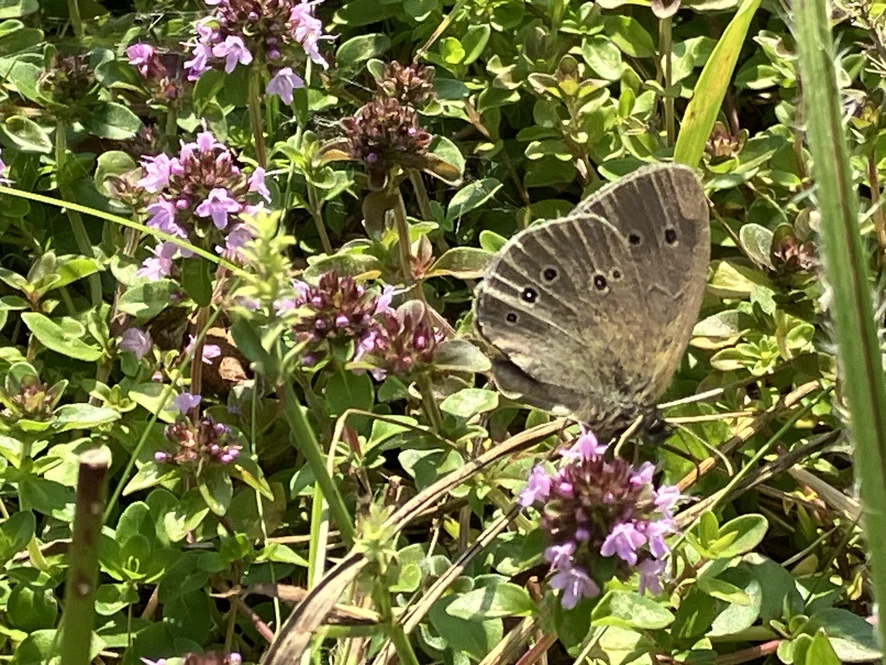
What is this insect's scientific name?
Aphantopus hyperantus
